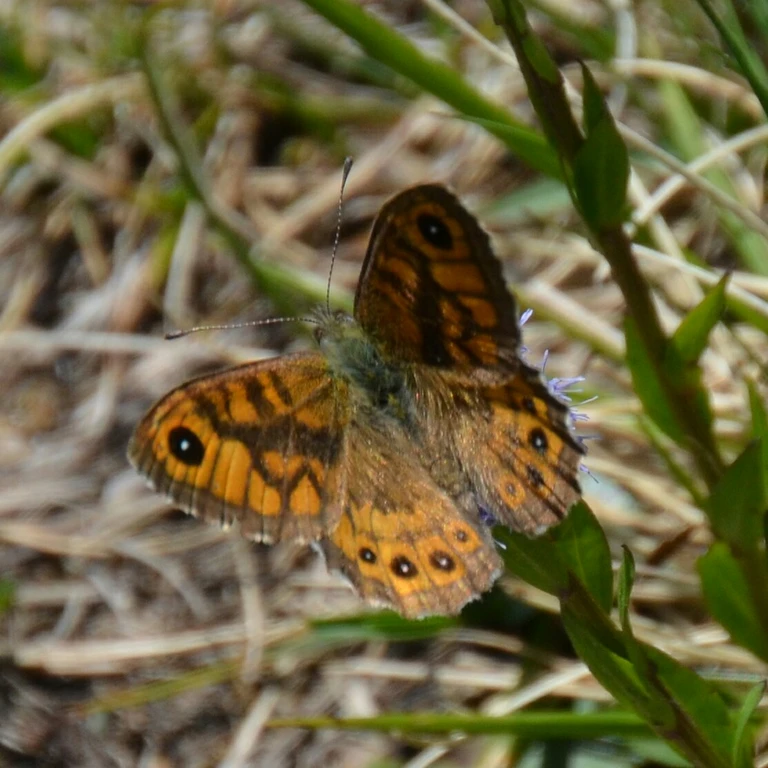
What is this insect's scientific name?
Lasiommata megera (also Pararge megera)
